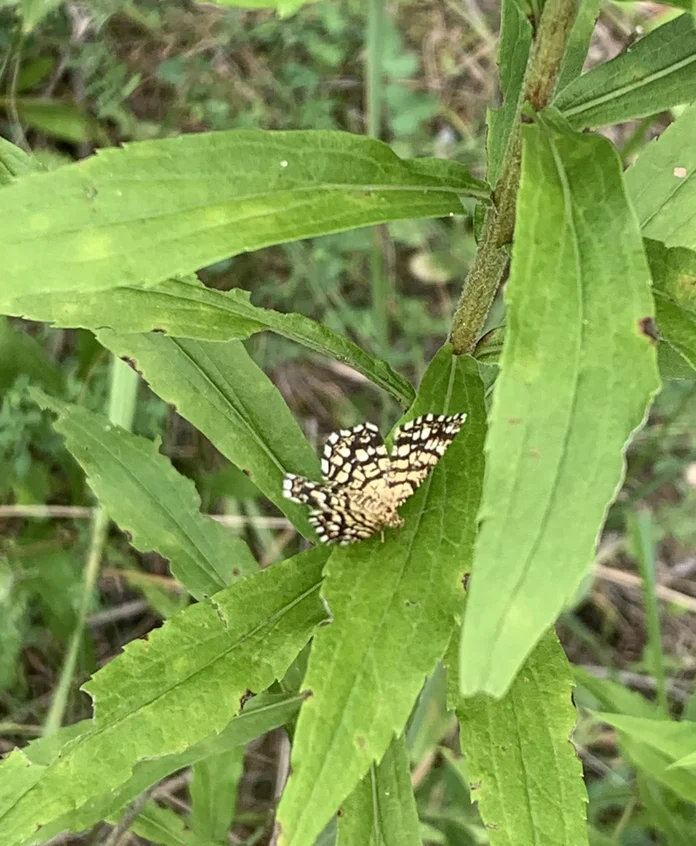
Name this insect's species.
Chiasmia clathrata
